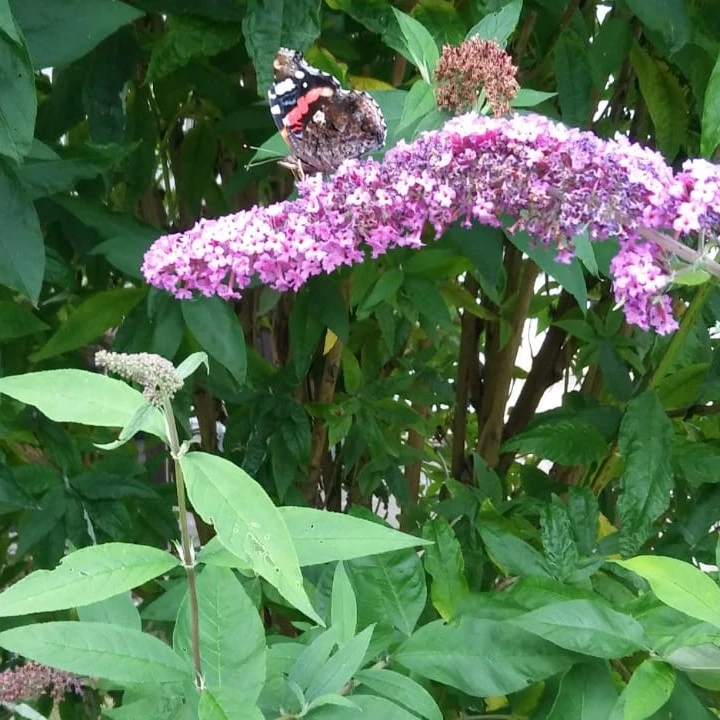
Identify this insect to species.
Vanessa atalanta
